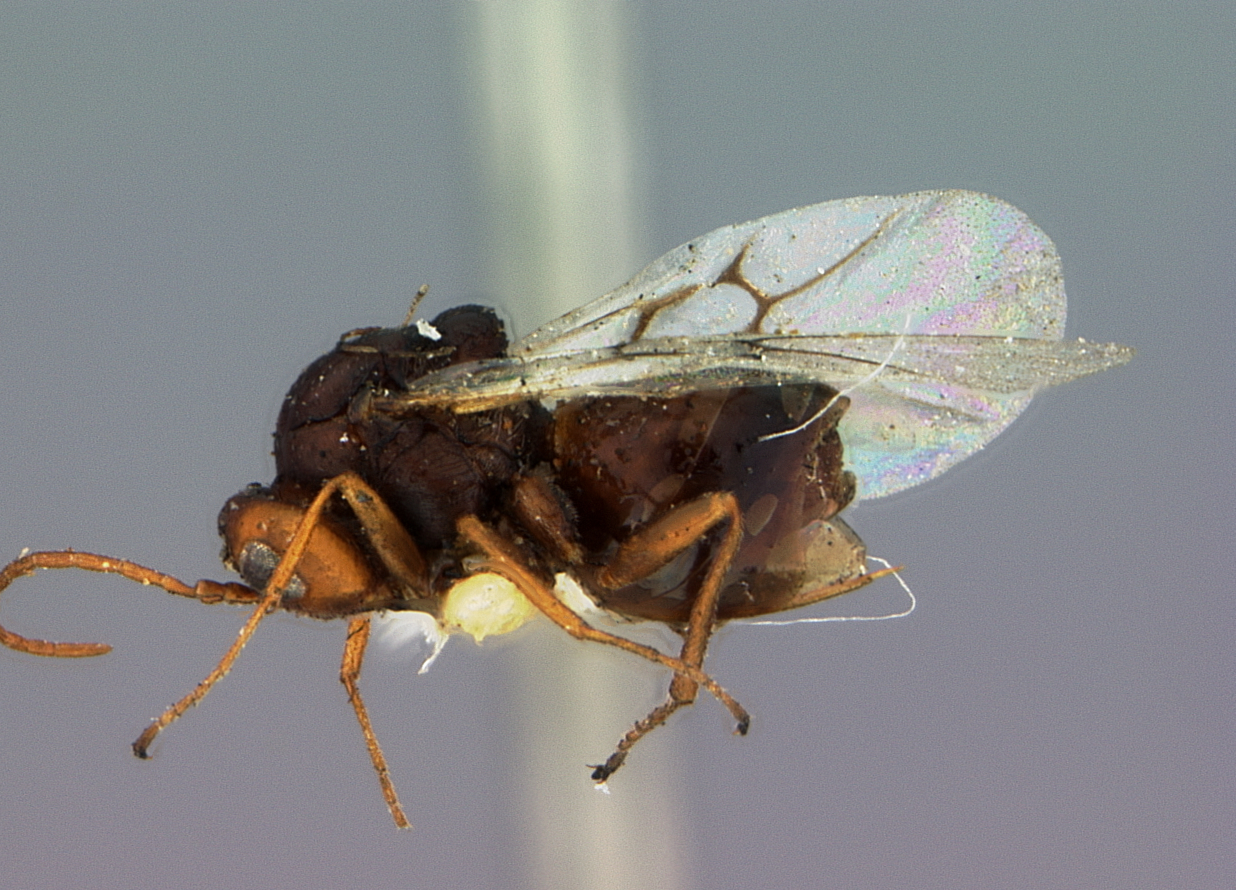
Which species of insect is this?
Aulax chrysothamni
